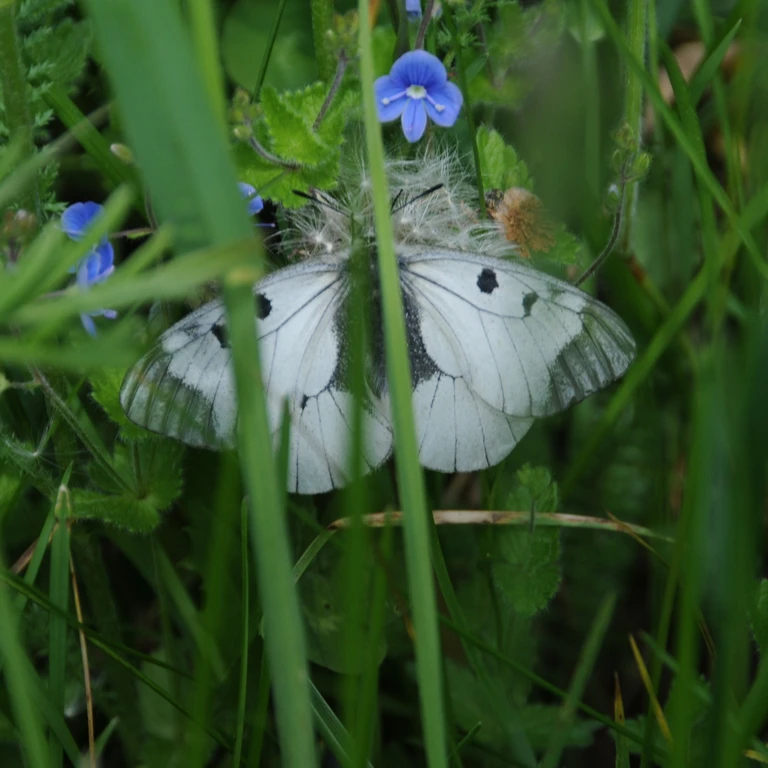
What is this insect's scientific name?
Parnassius mnemosyne
